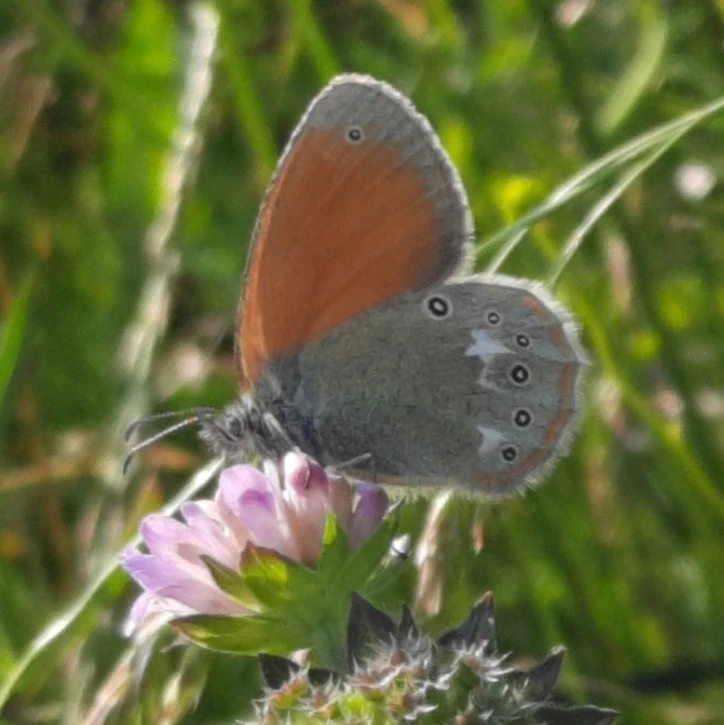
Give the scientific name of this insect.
Coenonympha glycerion (also Coenonympha iphis)
